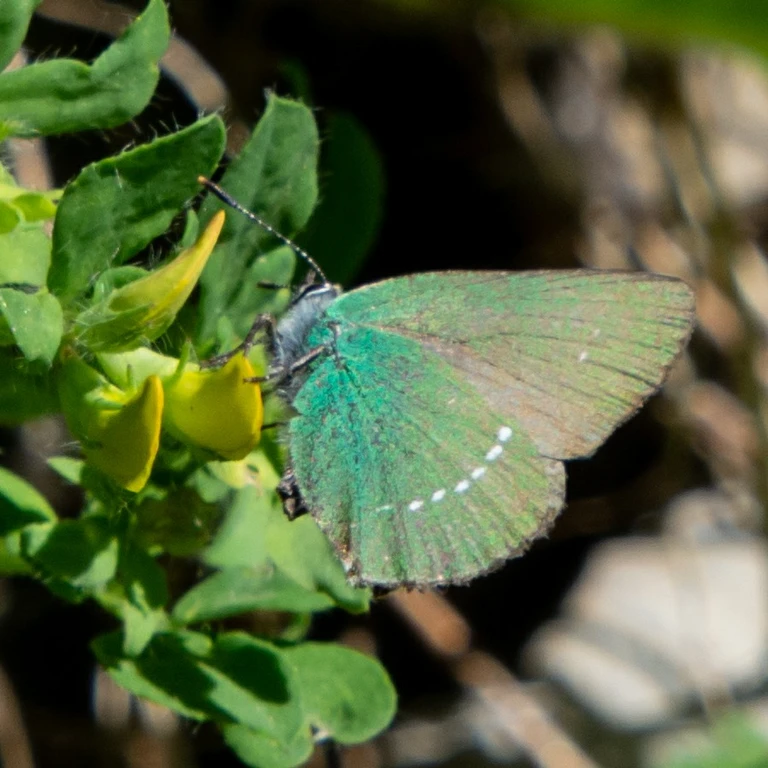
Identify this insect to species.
Callophrys rubi
